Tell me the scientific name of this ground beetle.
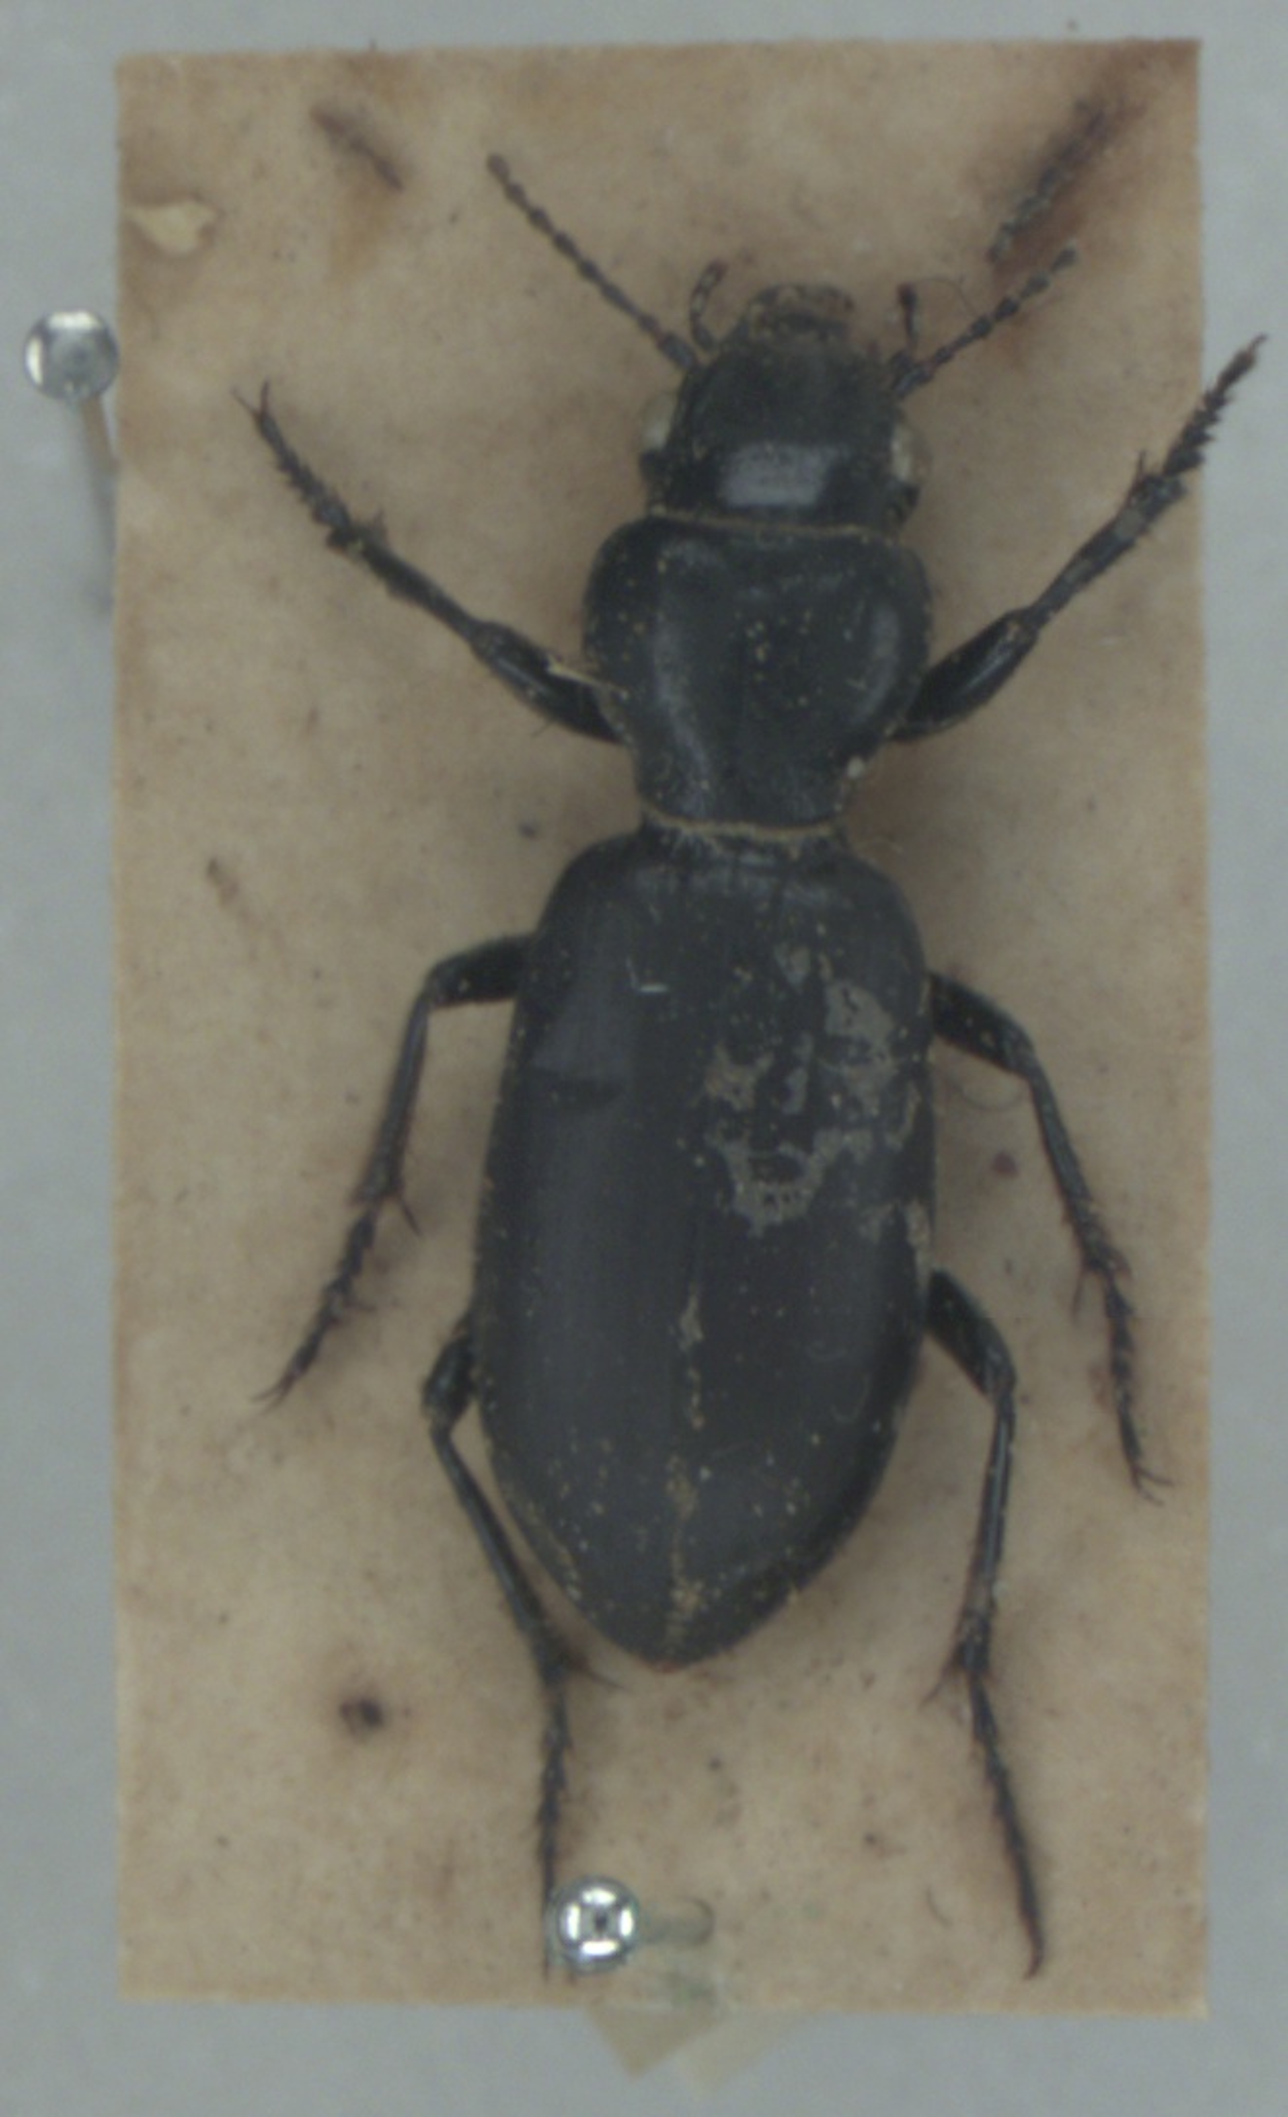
Broscus cephalotes
